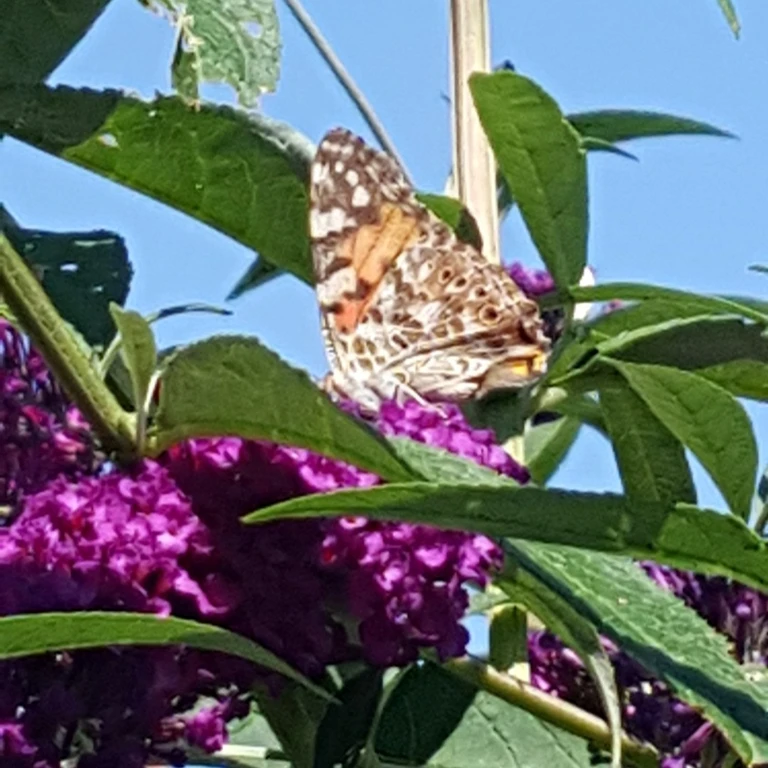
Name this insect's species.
Vanessa cardui
